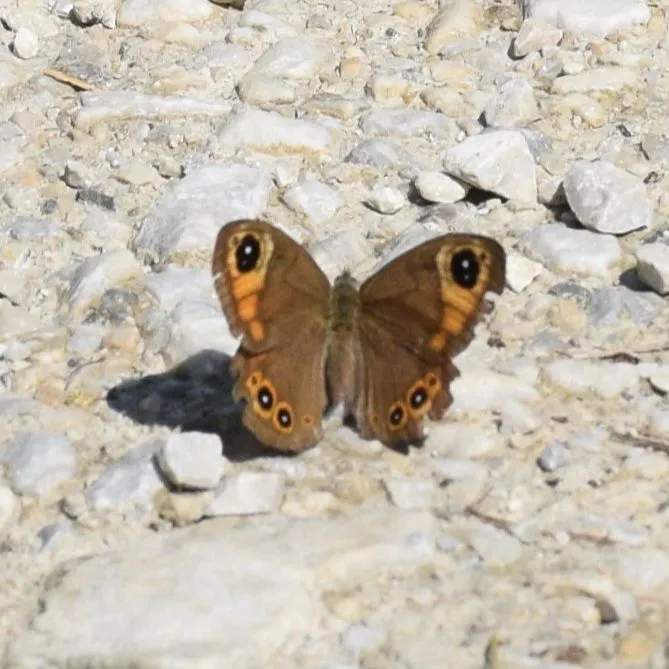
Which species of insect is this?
Lasiommata maera (also Pararge maera)
